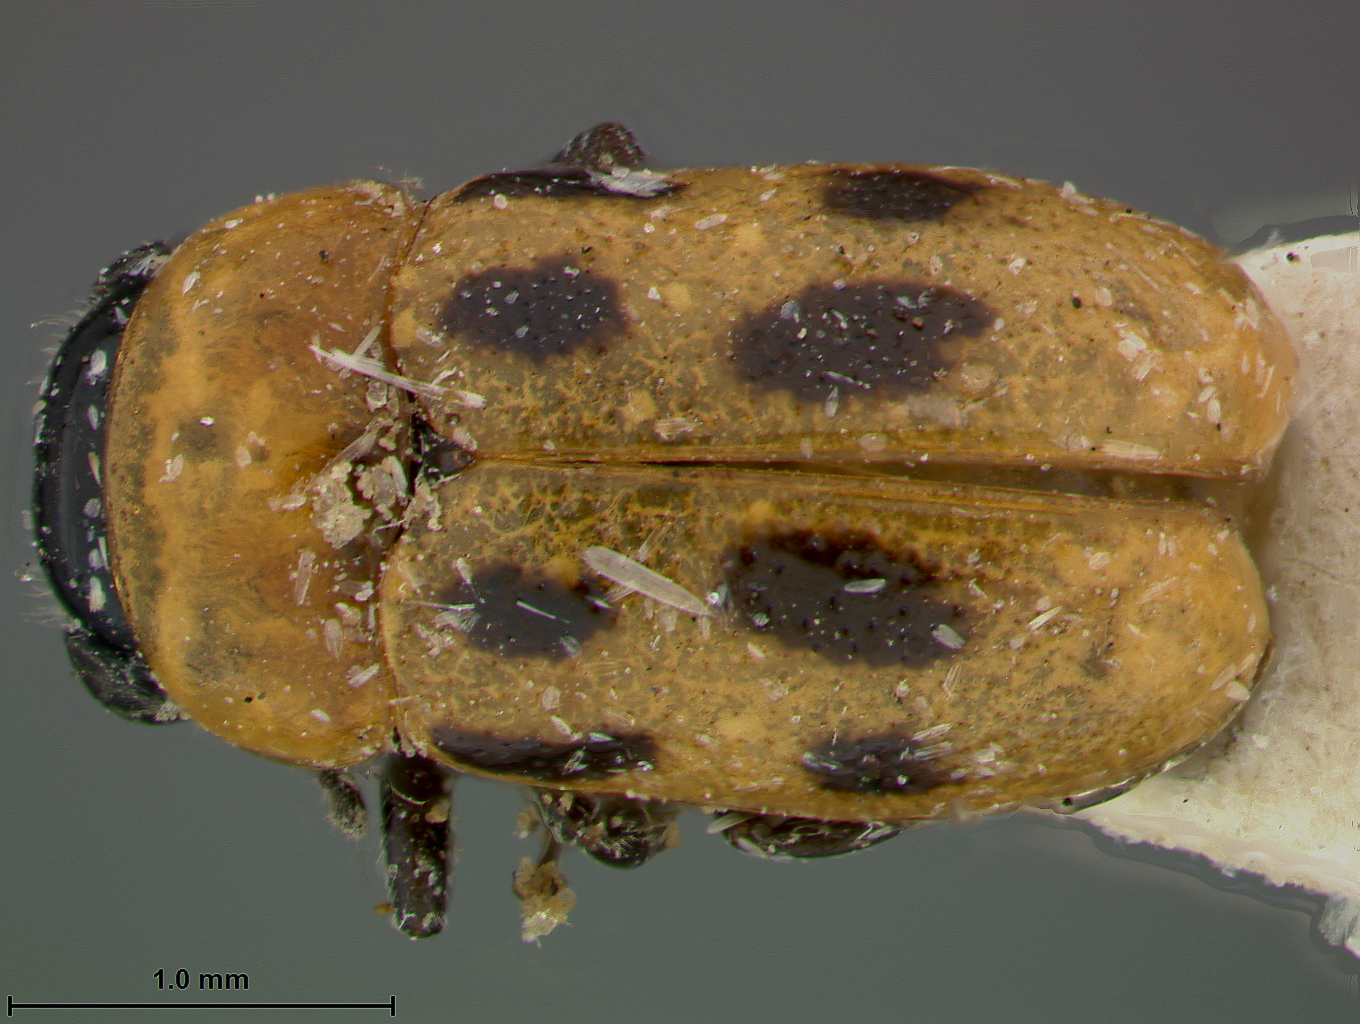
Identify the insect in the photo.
Coptocephala dilatripes
